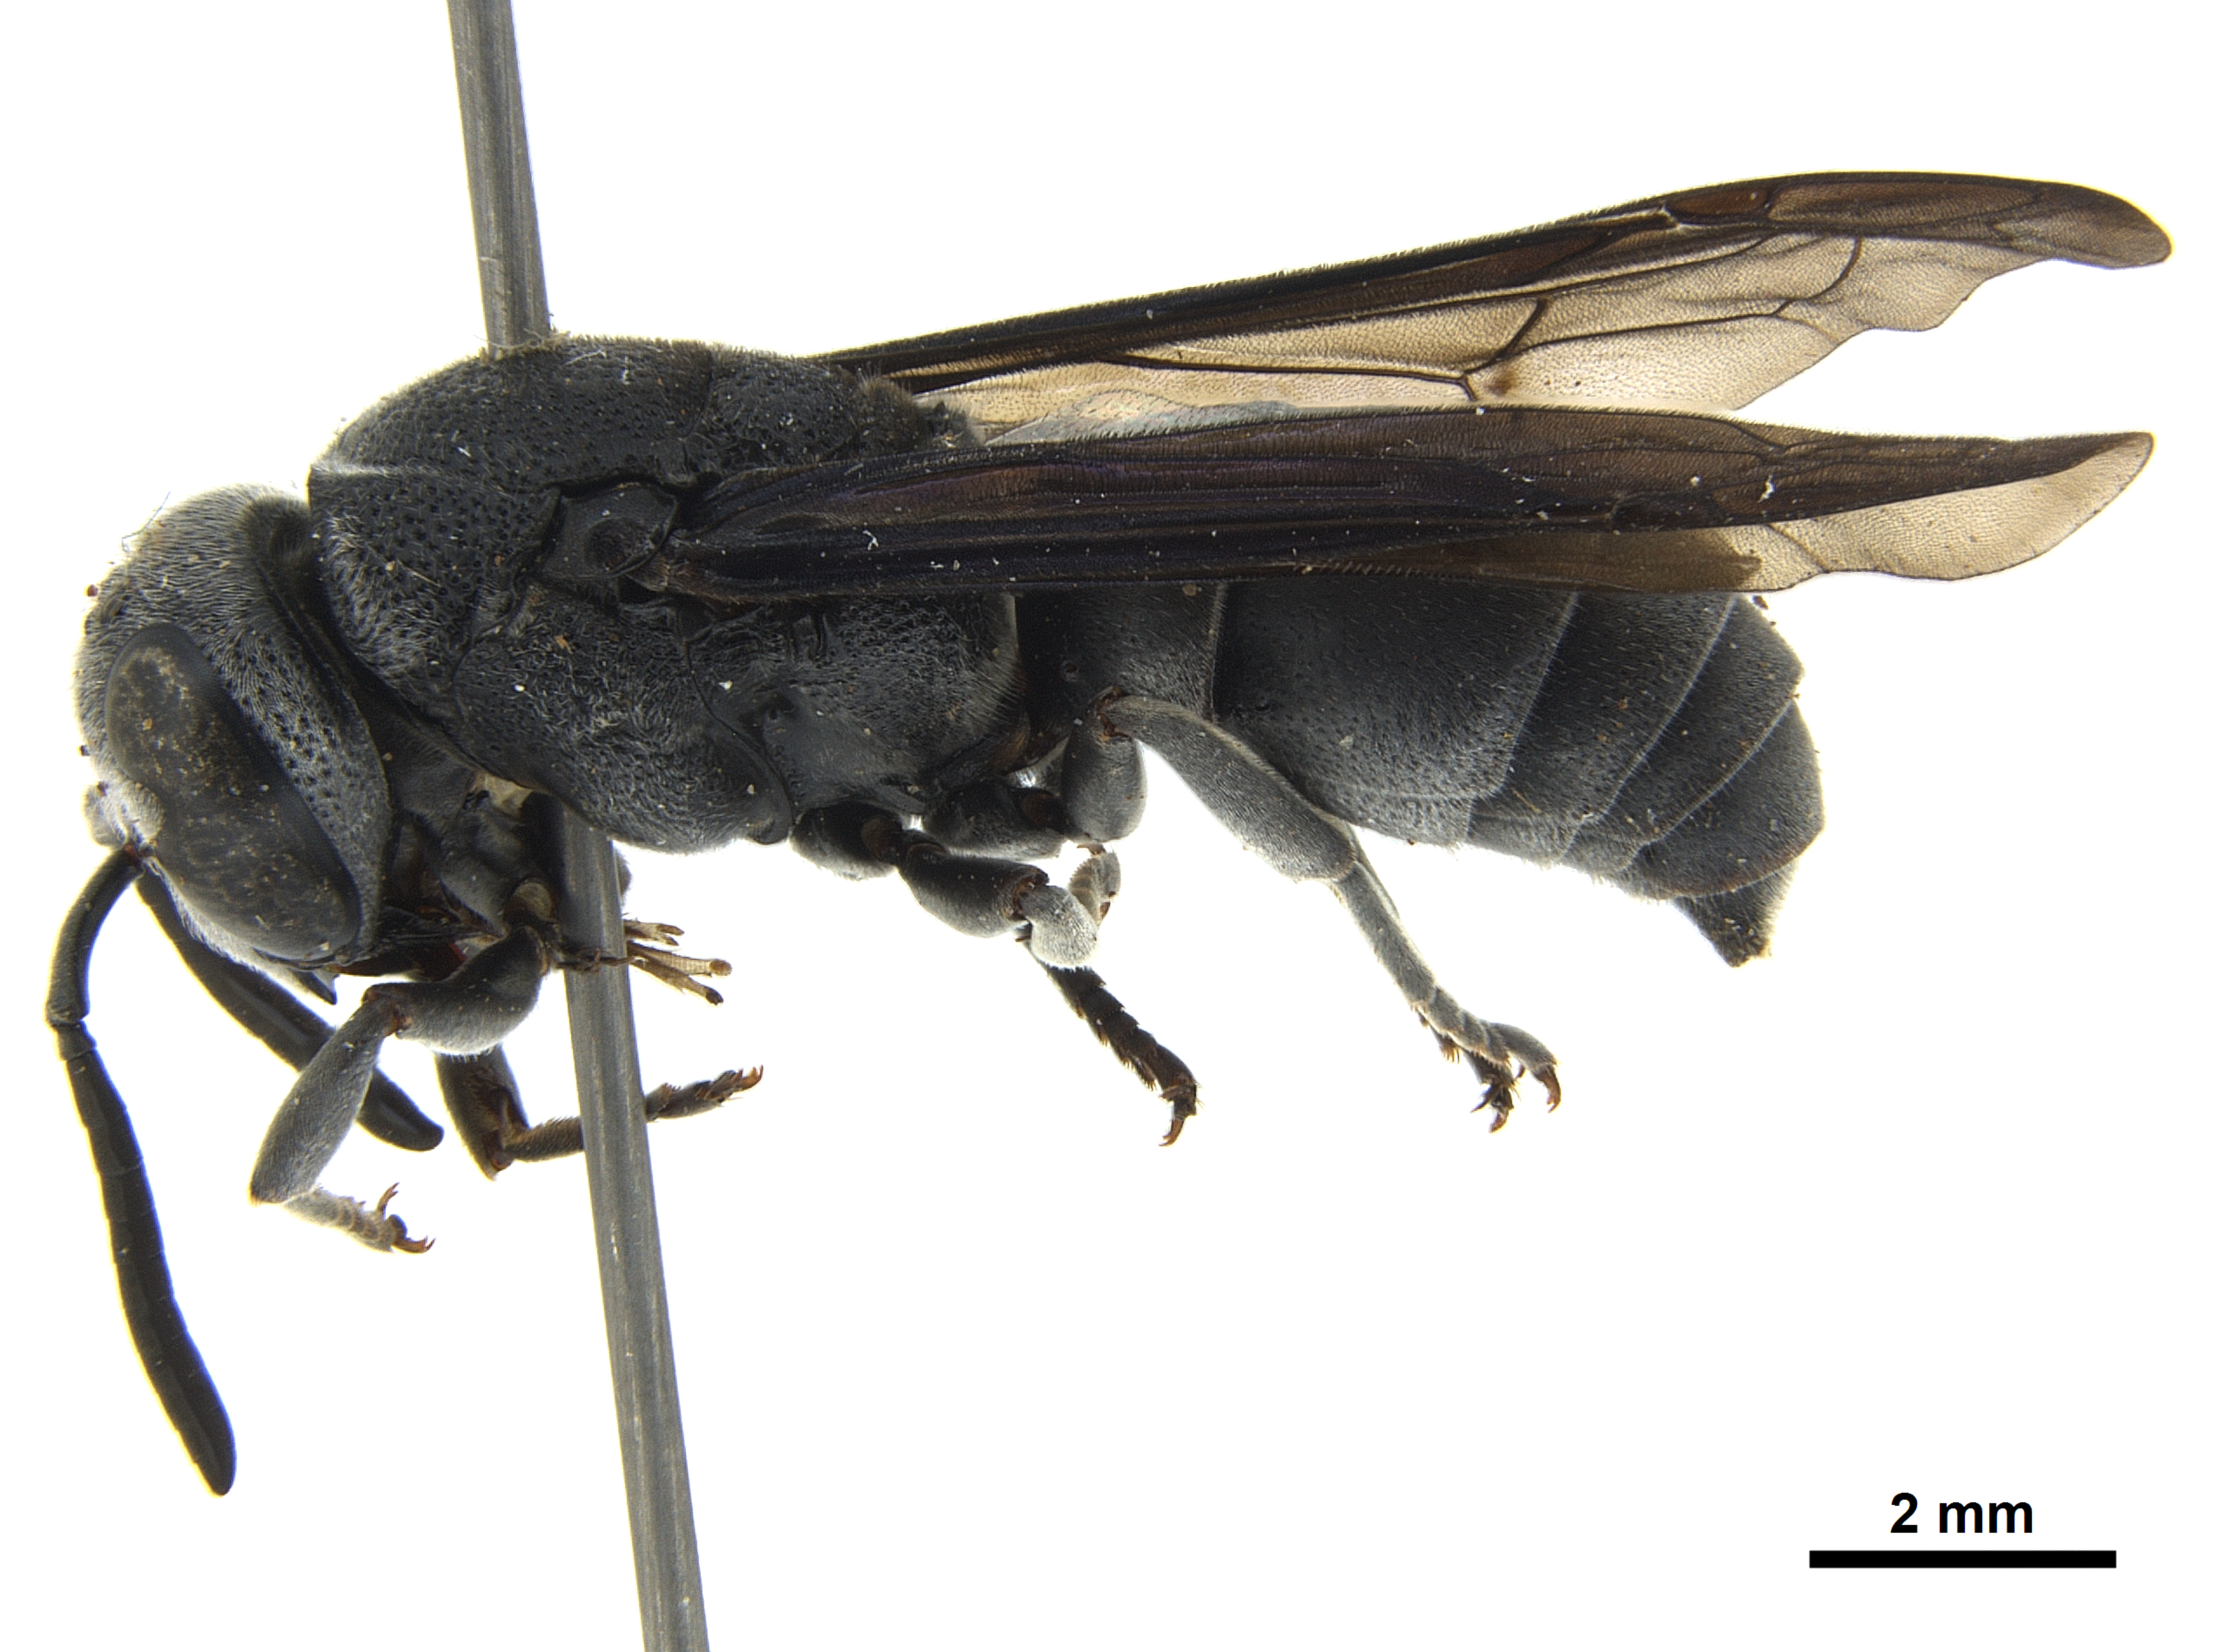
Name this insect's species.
Allorhynchium metallicum
